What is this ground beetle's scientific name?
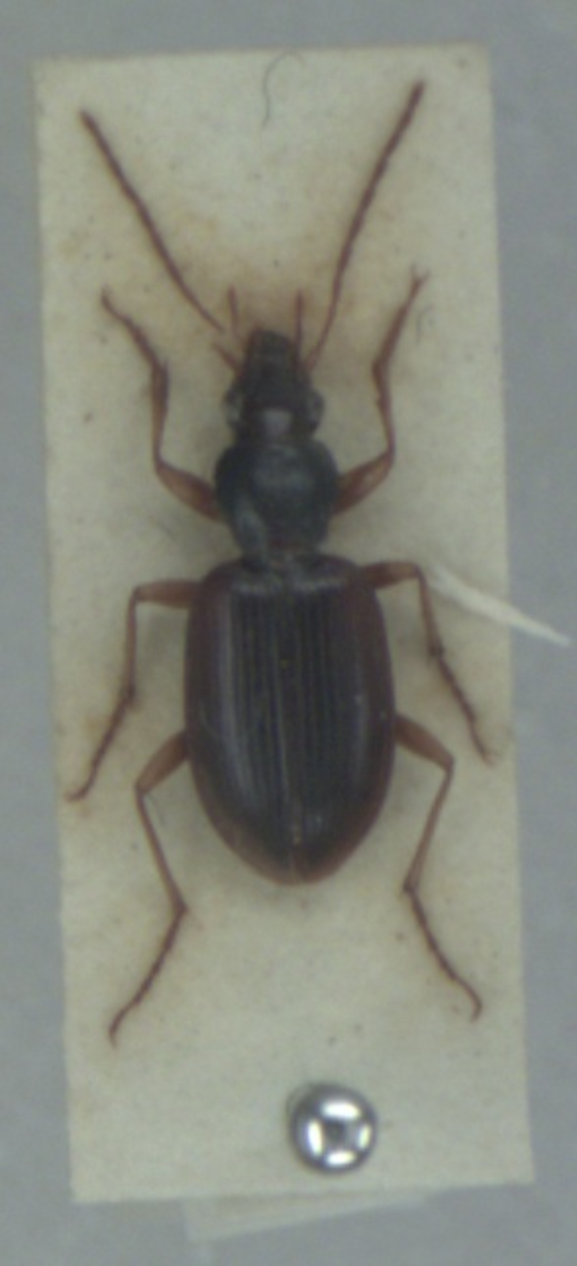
Paranchus albipes
